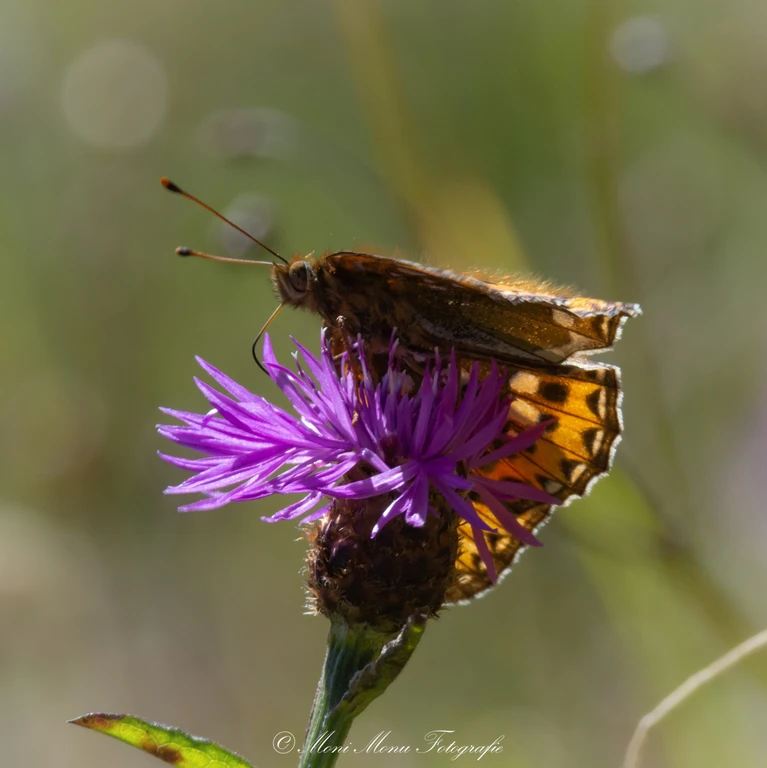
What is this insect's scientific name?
Speyeria aglaja
